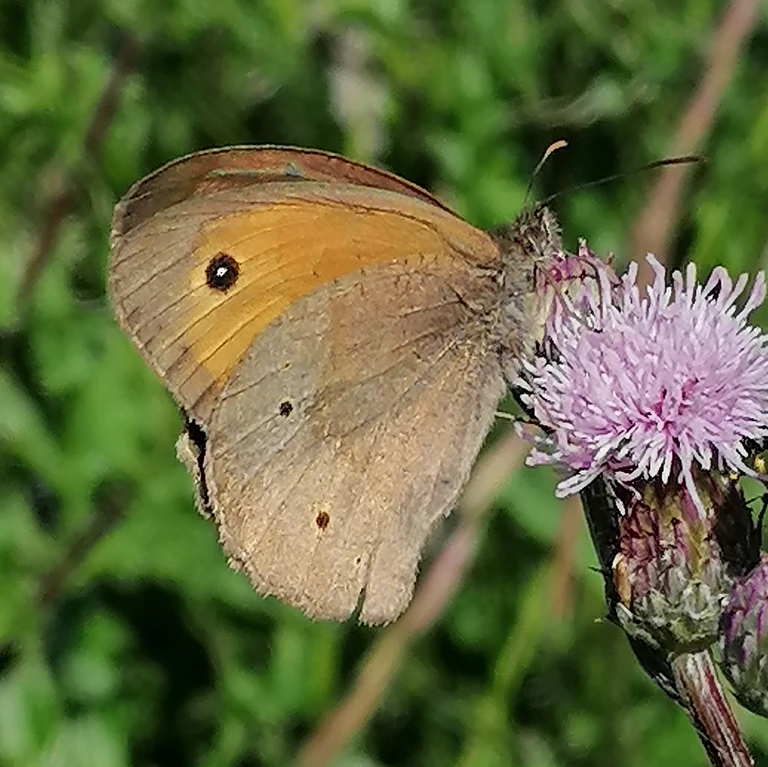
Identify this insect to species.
Maniola jurtina
